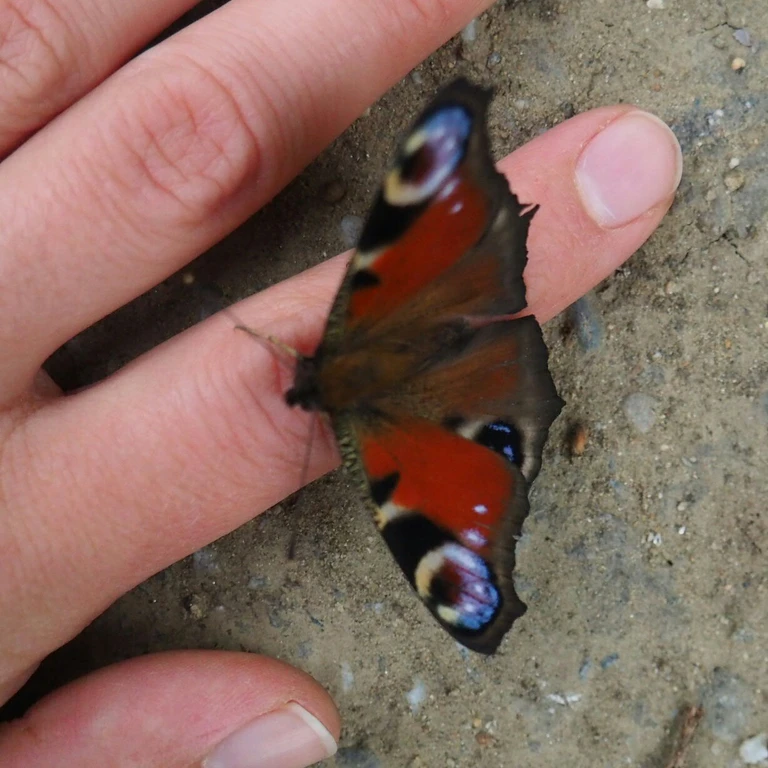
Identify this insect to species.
Aglais io
